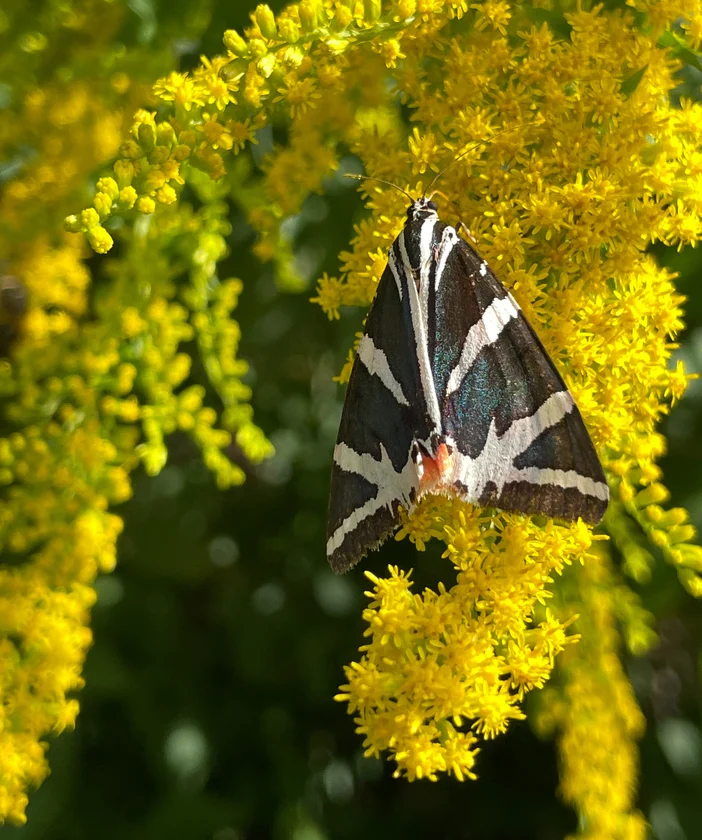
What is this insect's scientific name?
Euplagia quadripunctaria
